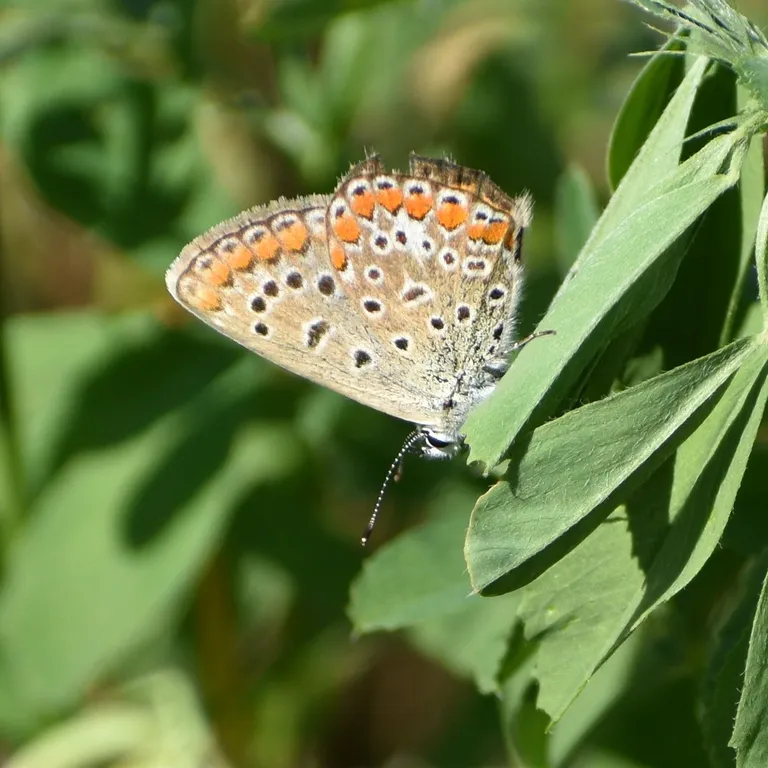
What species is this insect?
Polyommatus icarus
